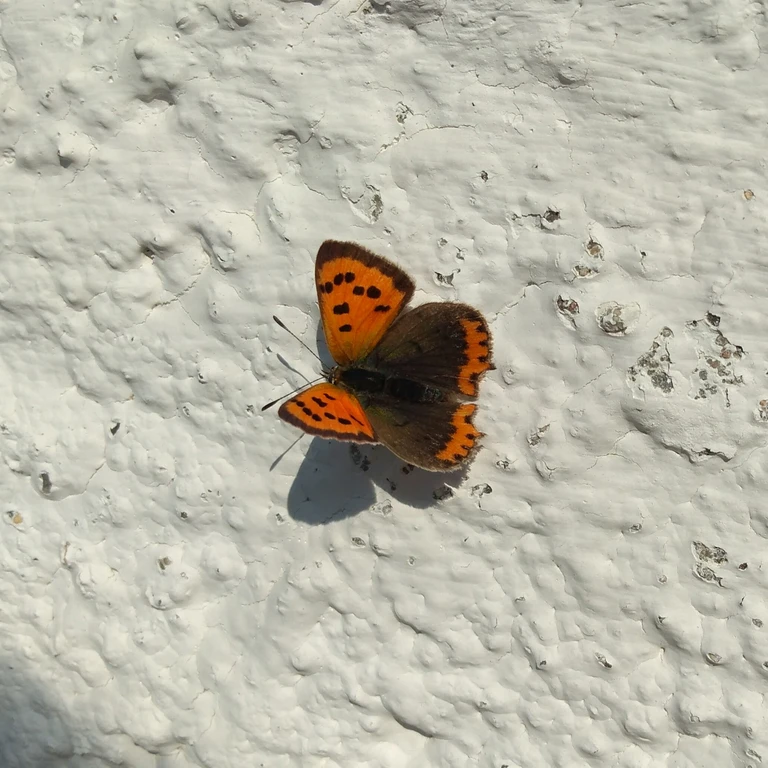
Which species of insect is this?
Lycaena phlaeas
